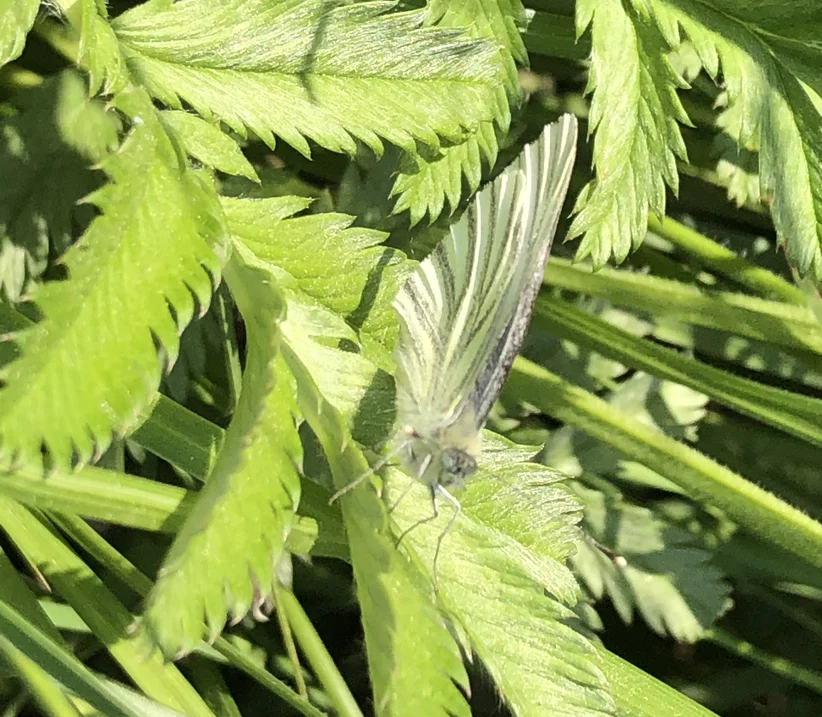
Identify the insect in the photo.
Pieris napi
